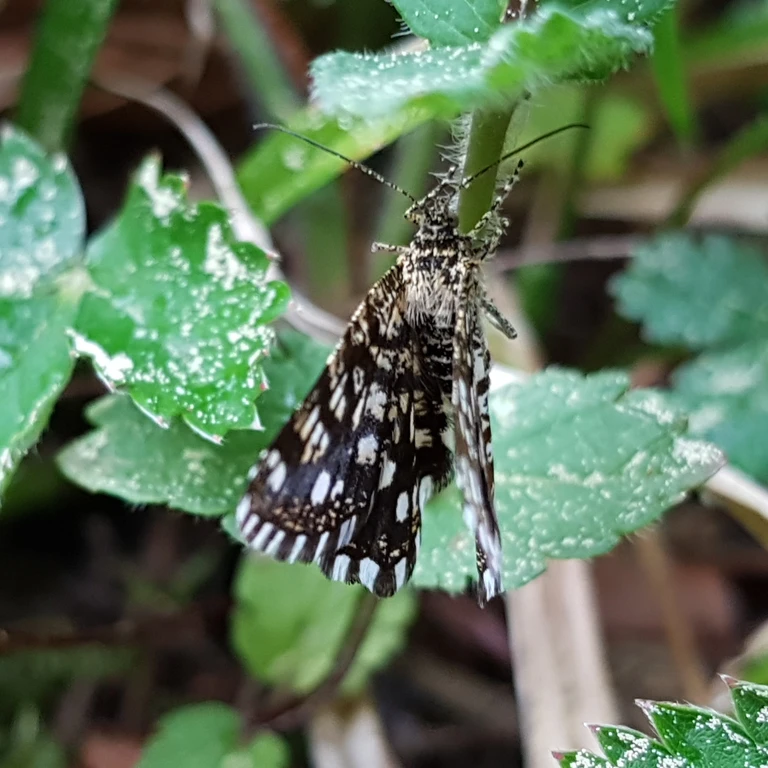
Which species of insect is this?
Chiasmia clathrata
